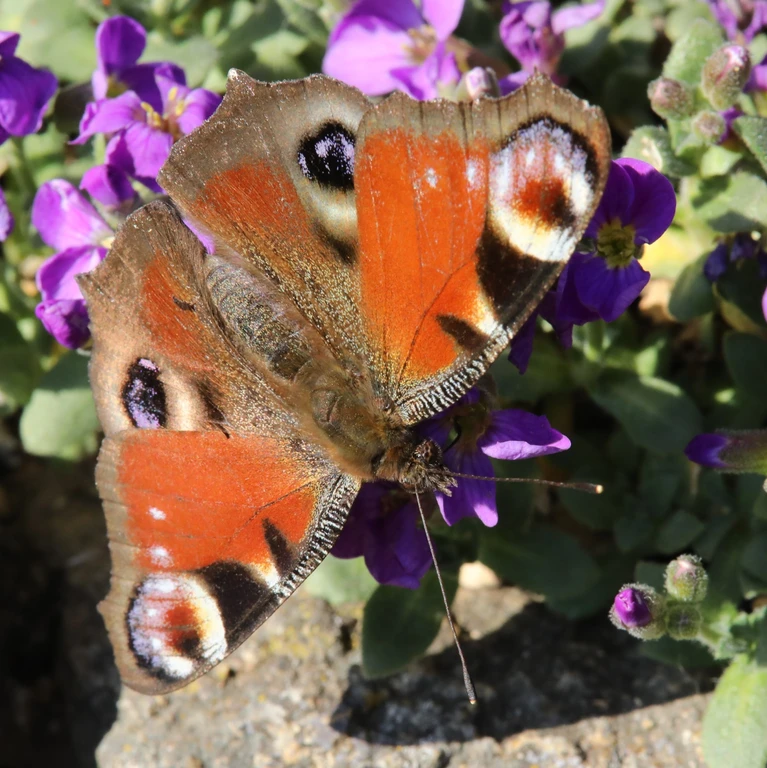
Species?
Aglais io
